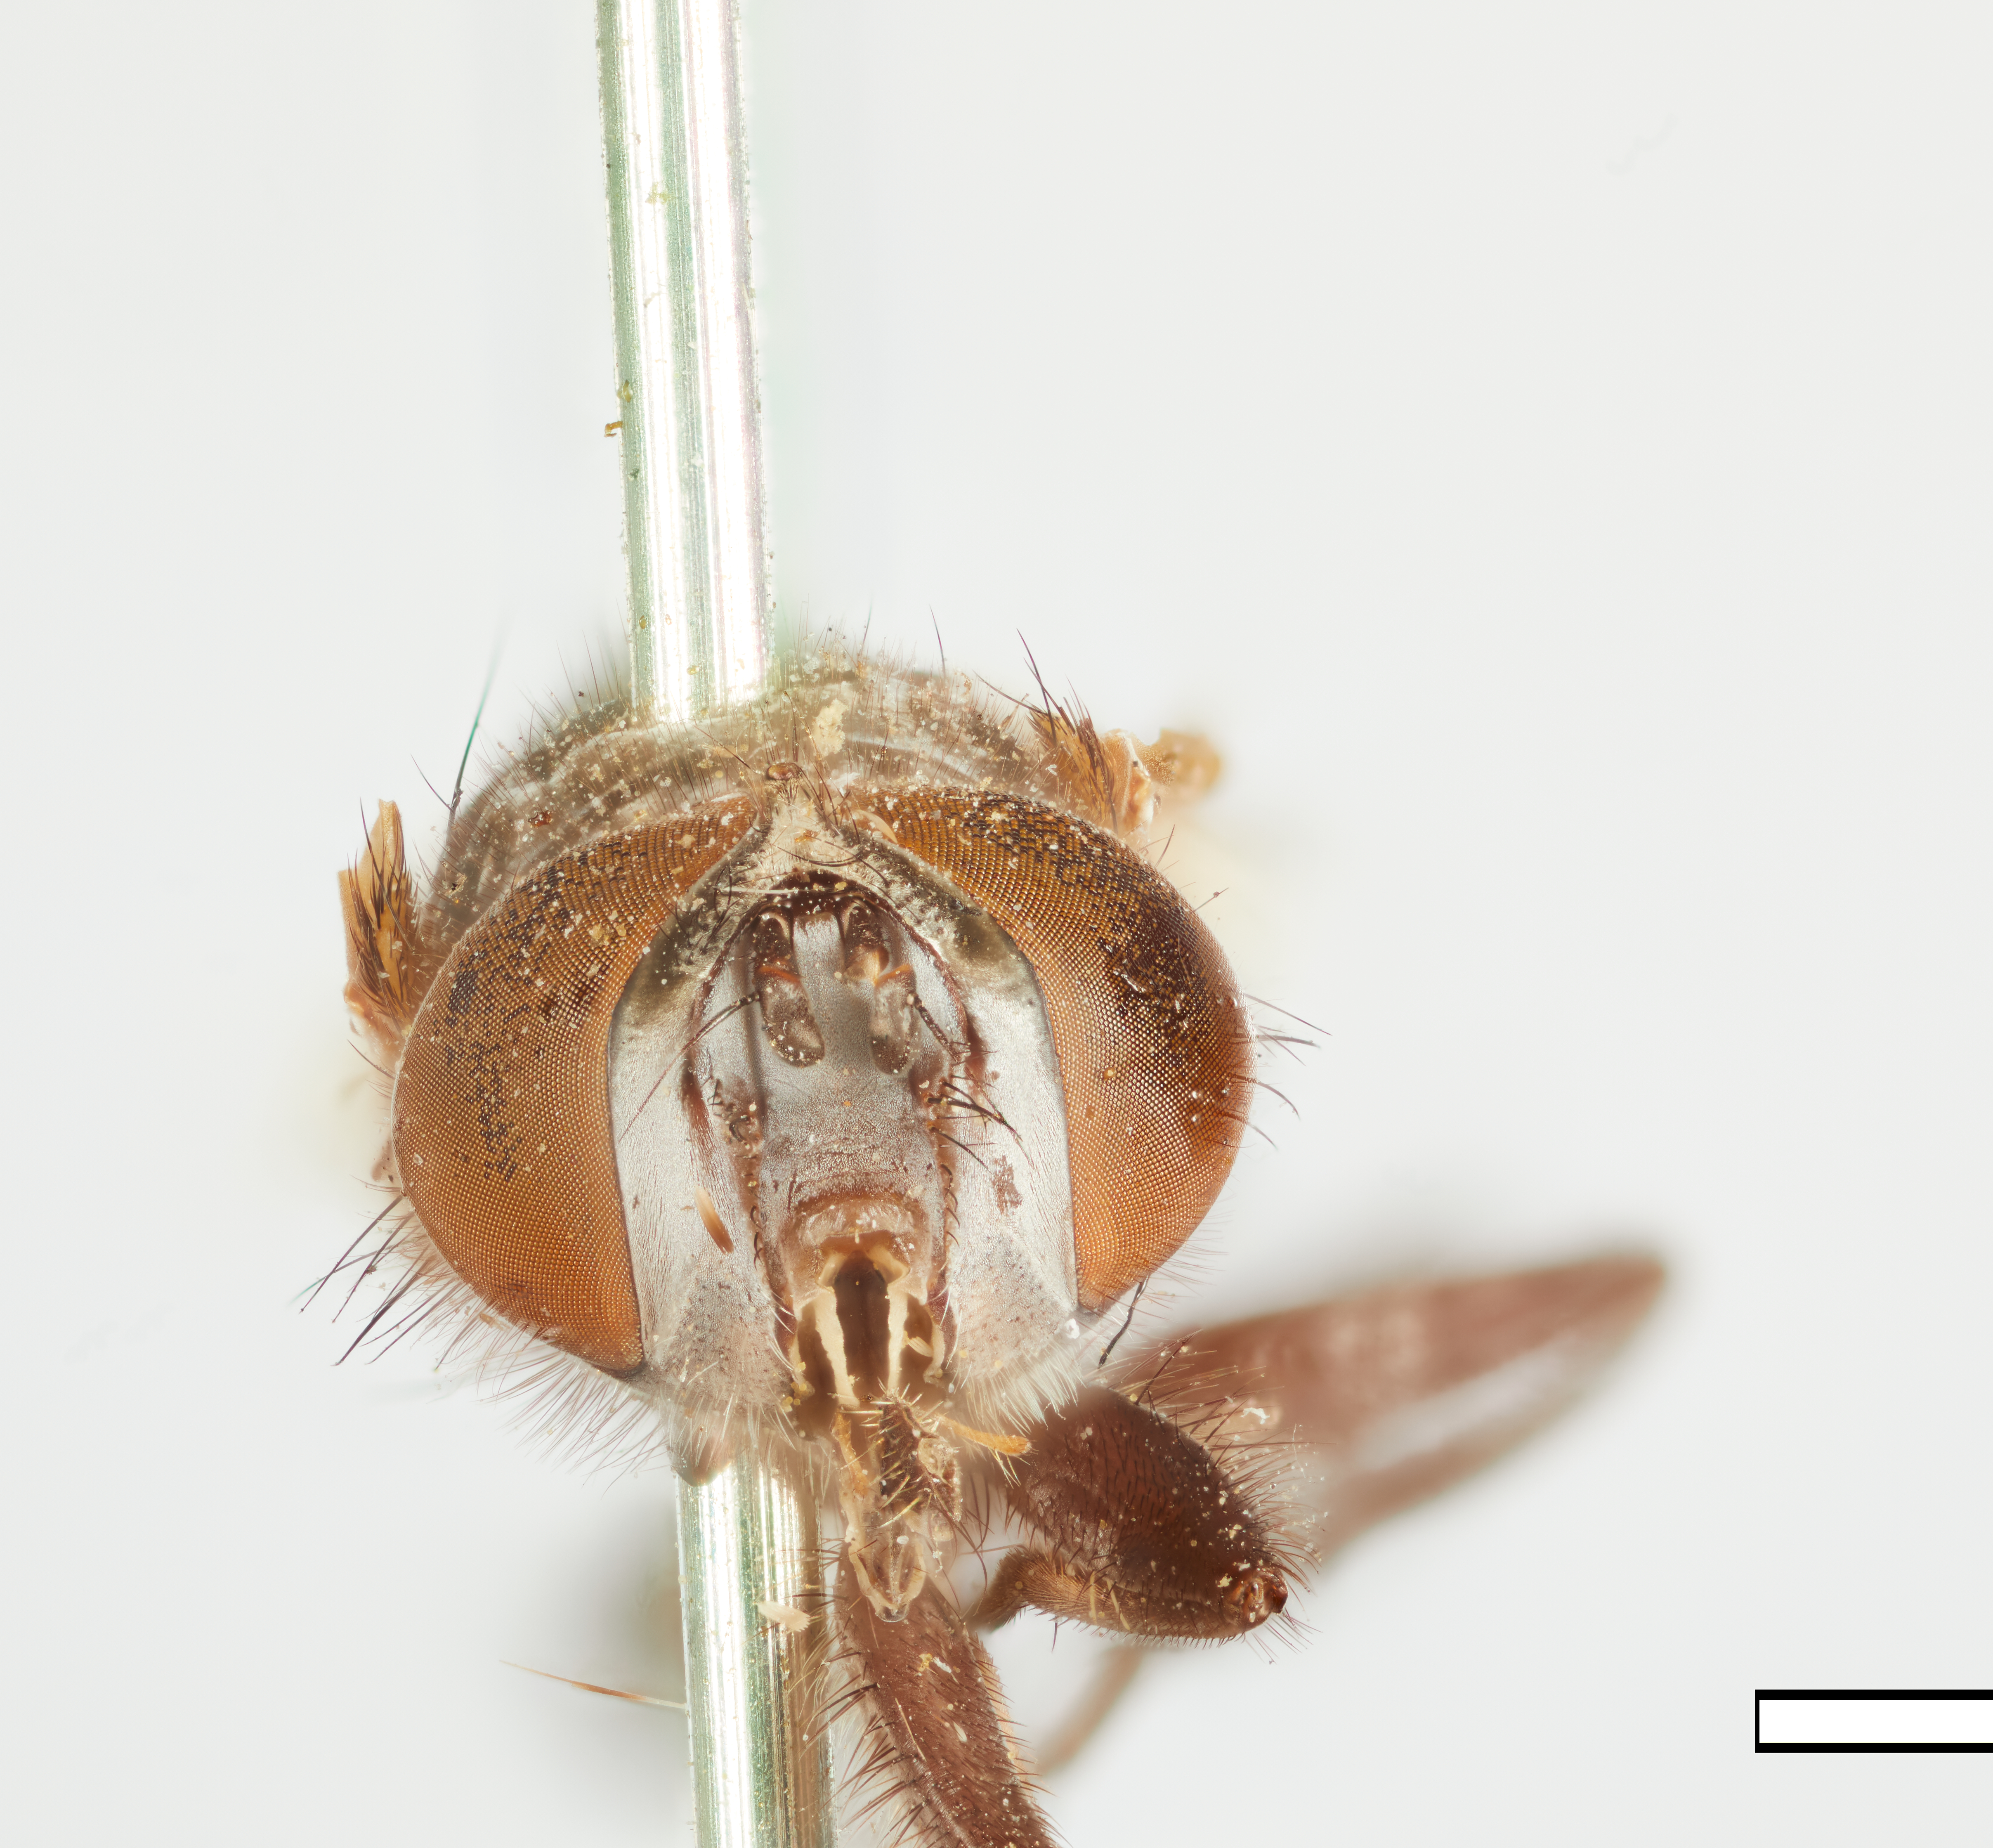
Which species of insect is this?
Alophora phasioides
